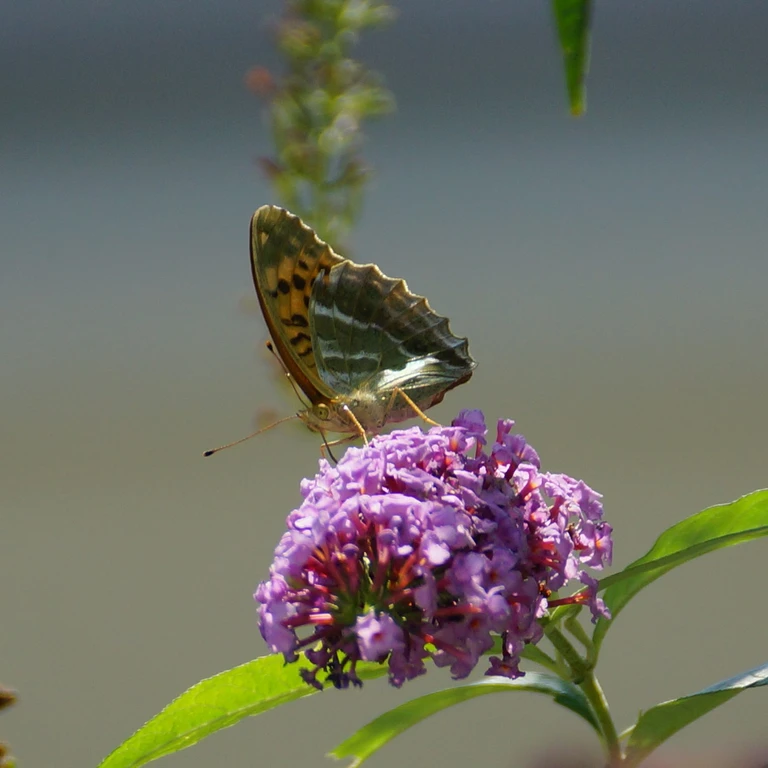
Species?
Argynnis paphia
